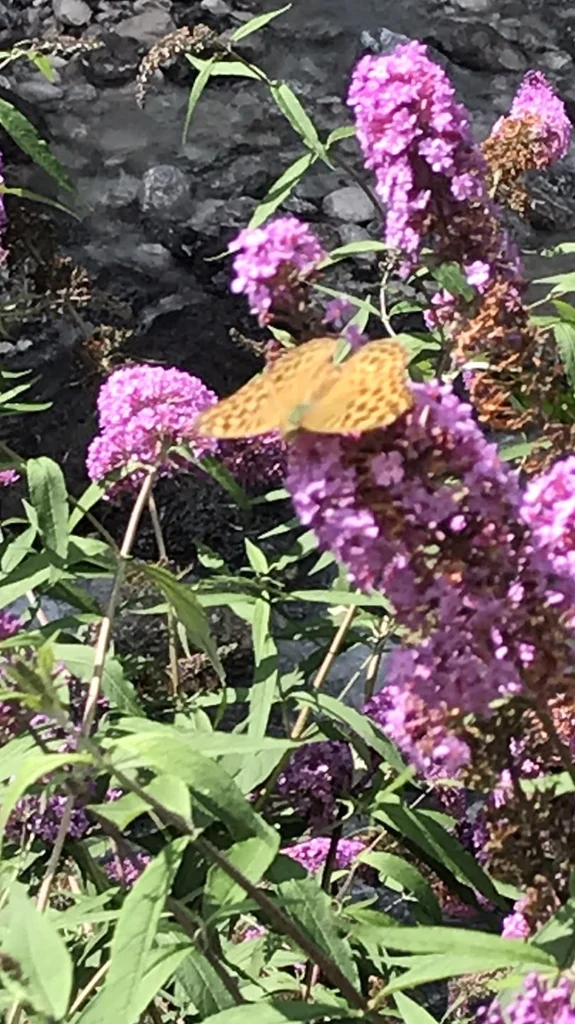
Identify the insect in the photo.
Argynnis paphia
